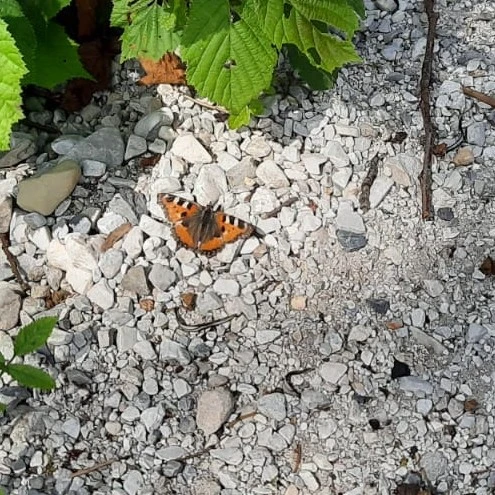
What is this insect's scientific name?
Aglais urticae
